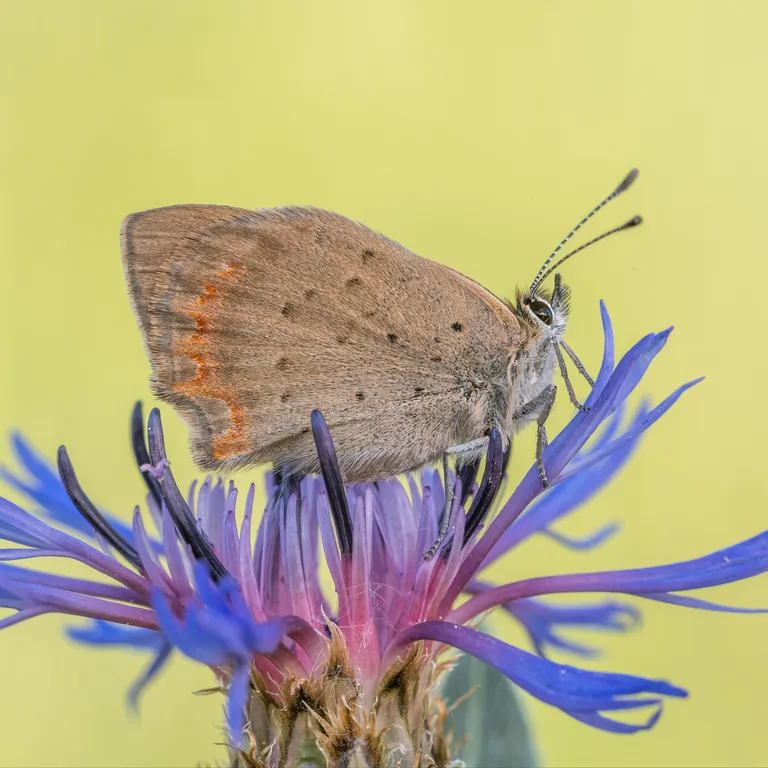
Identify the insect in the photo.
Lycaena phlaeas
